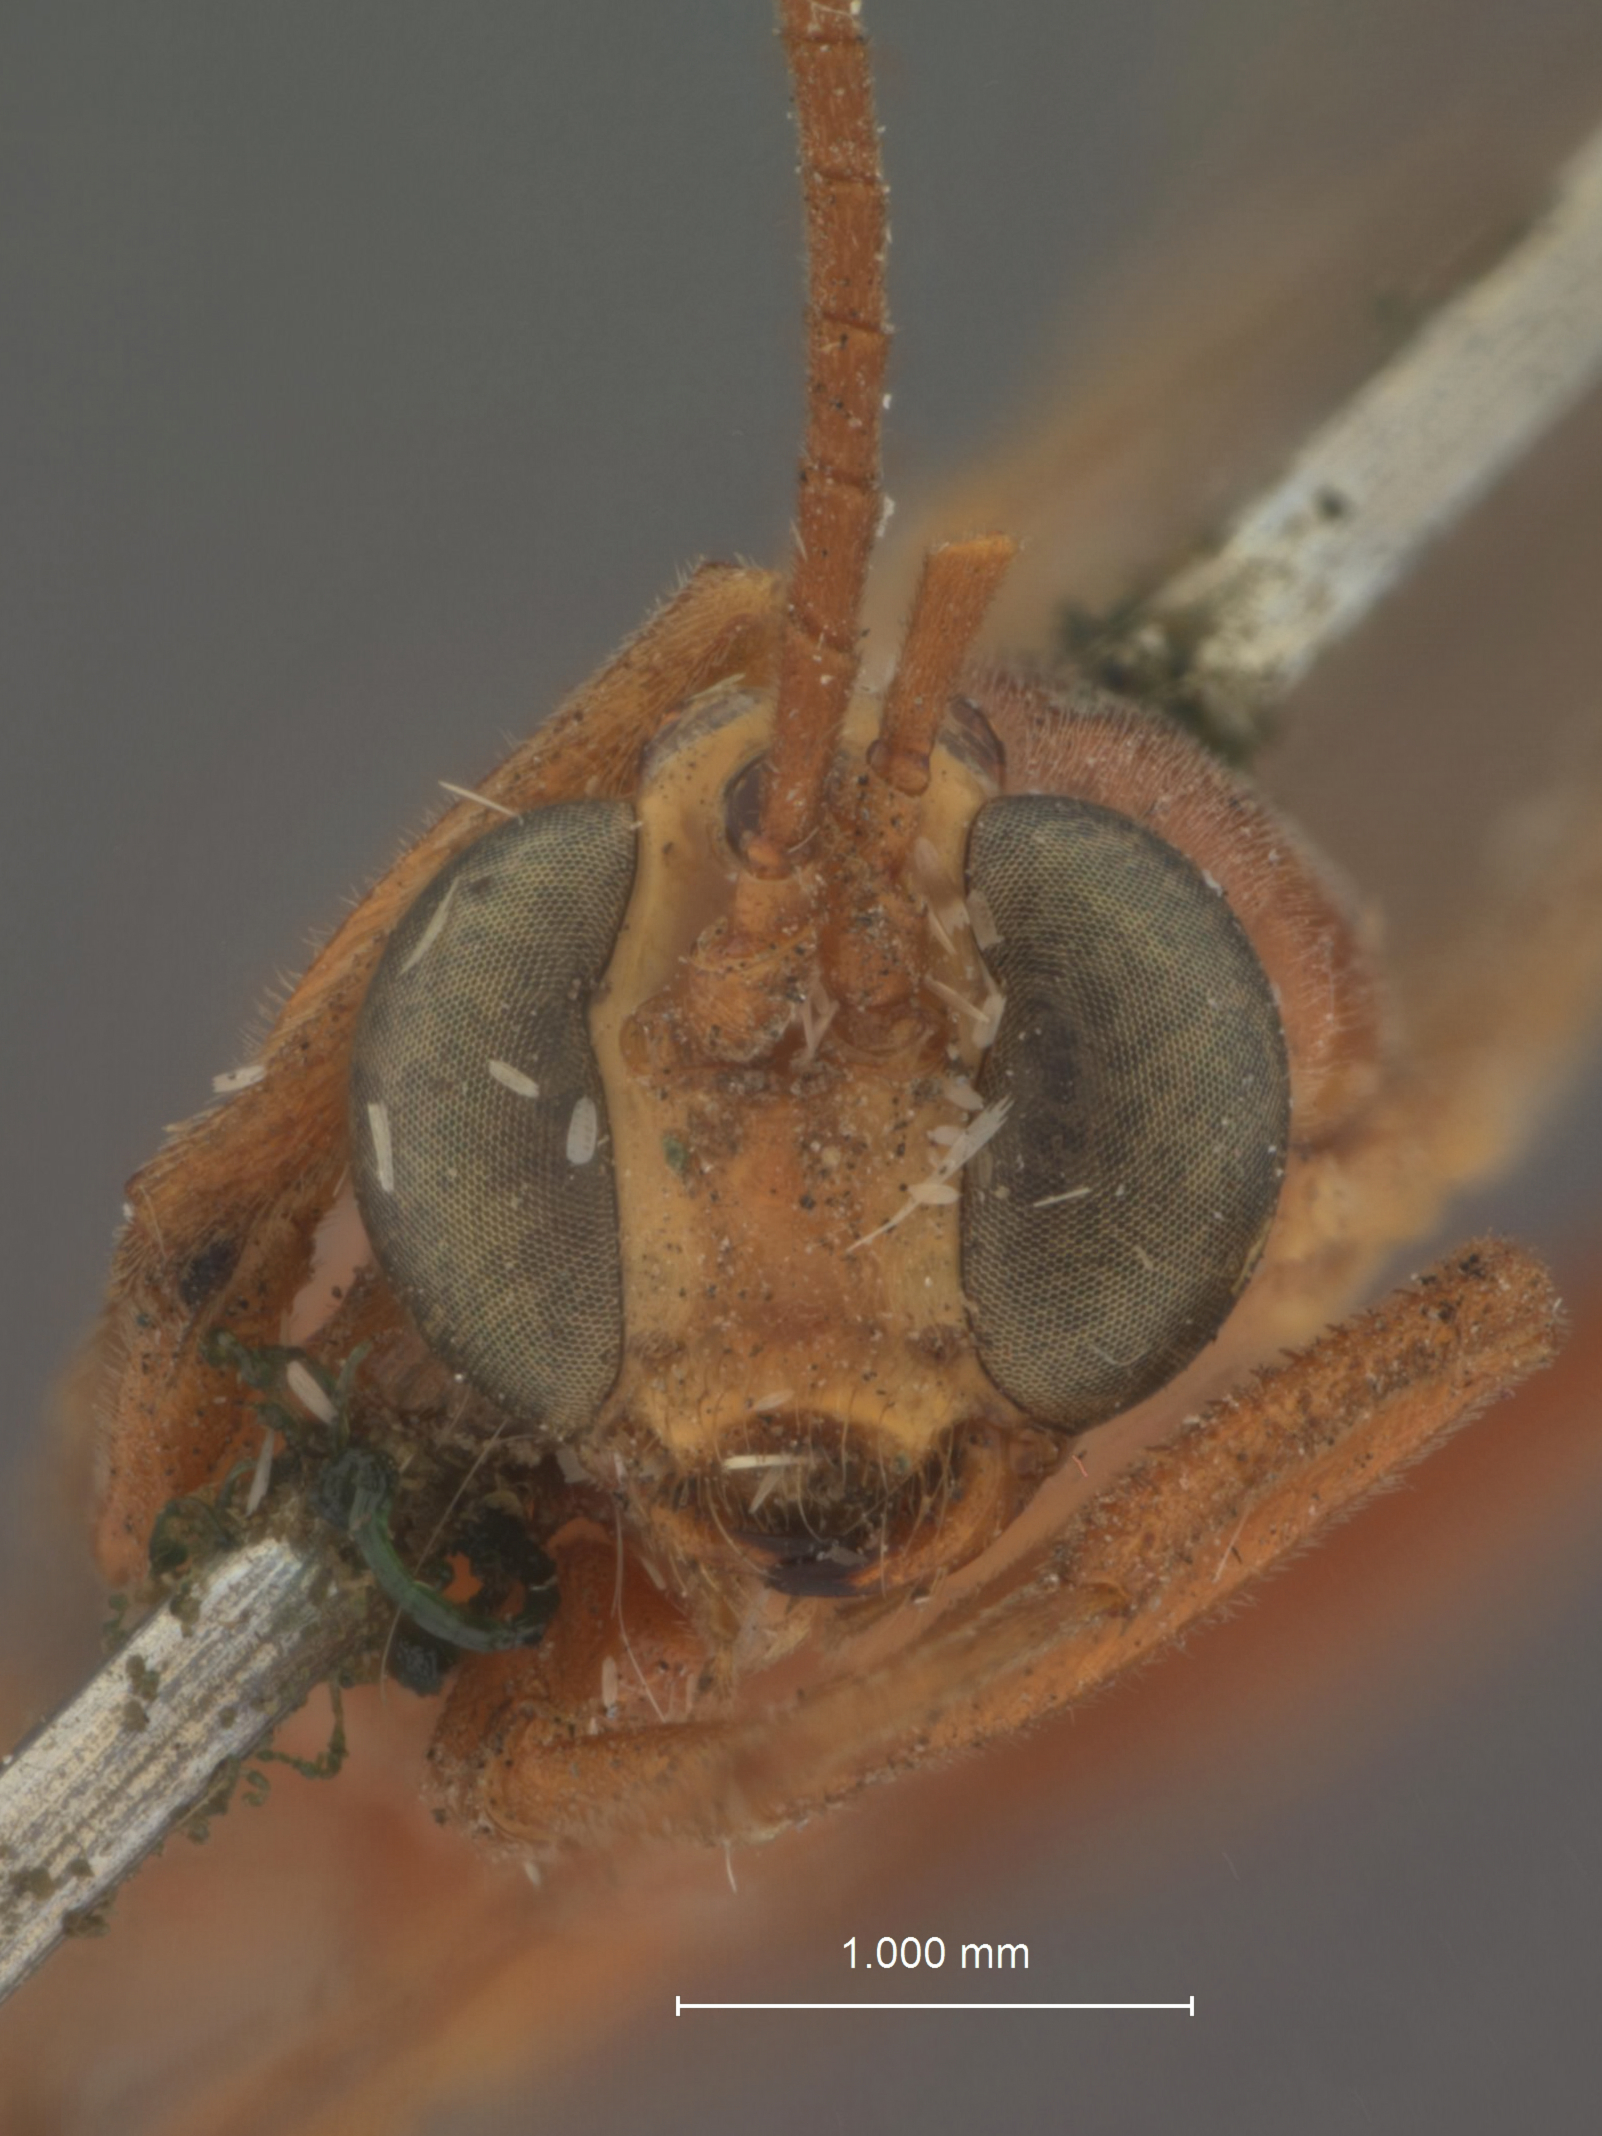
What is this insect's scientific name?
Paniscus caviverticalis
